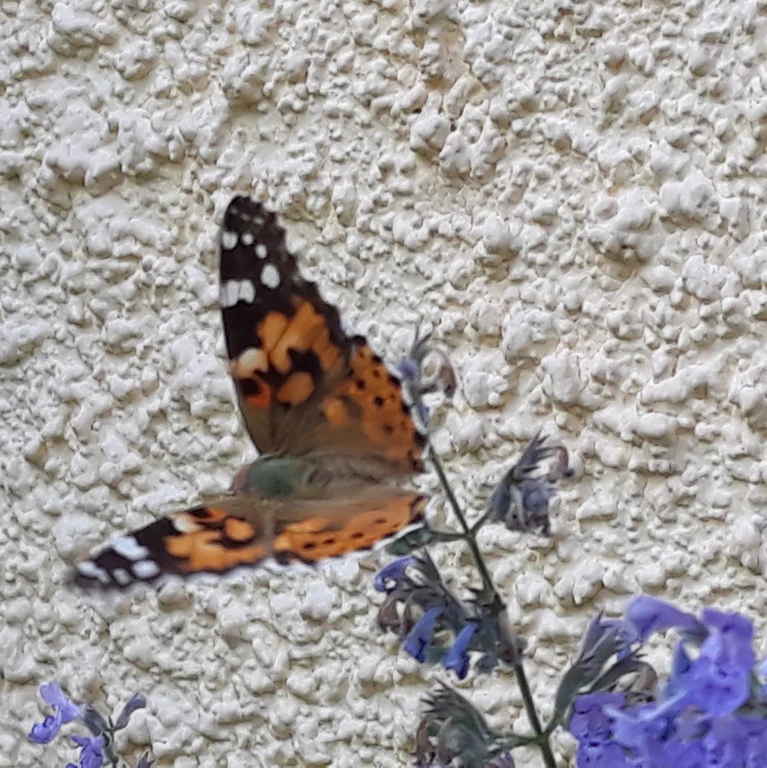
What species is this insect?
Vanessa cardui
